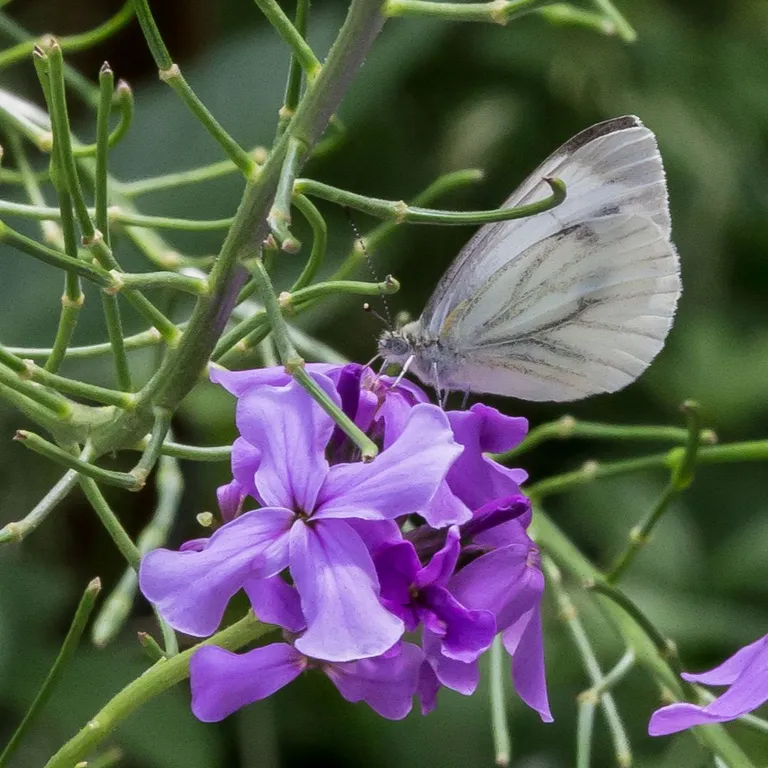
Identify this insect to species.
Pieris napi
